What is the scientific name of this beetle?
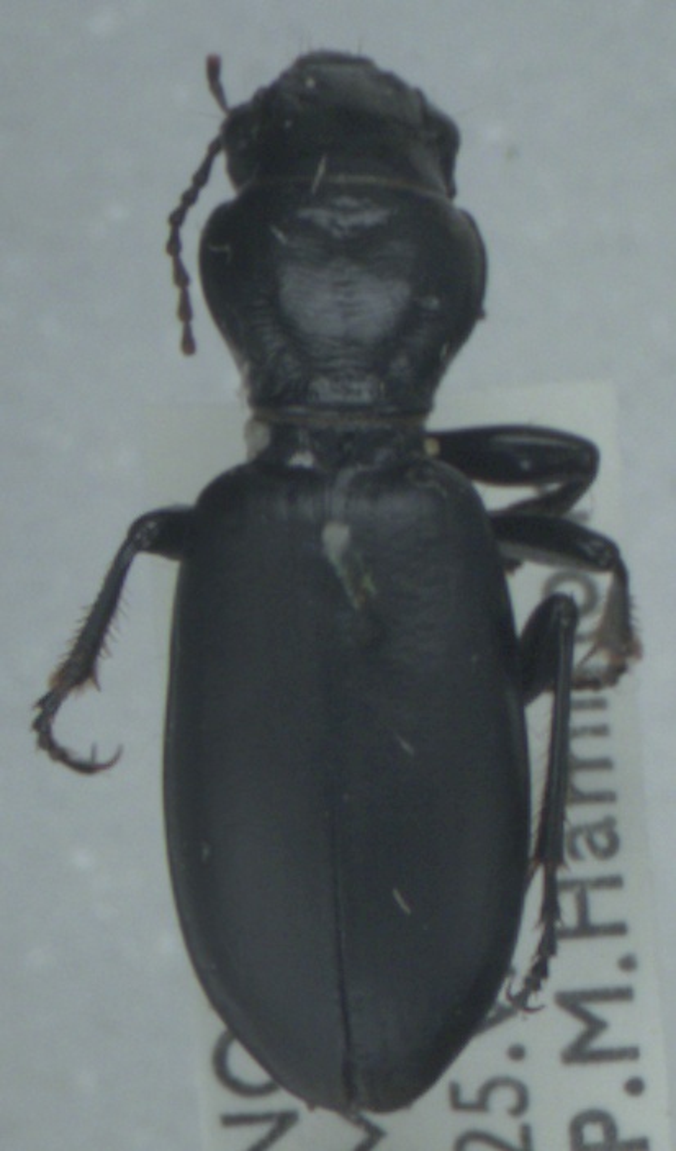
Broscus cephalotes
